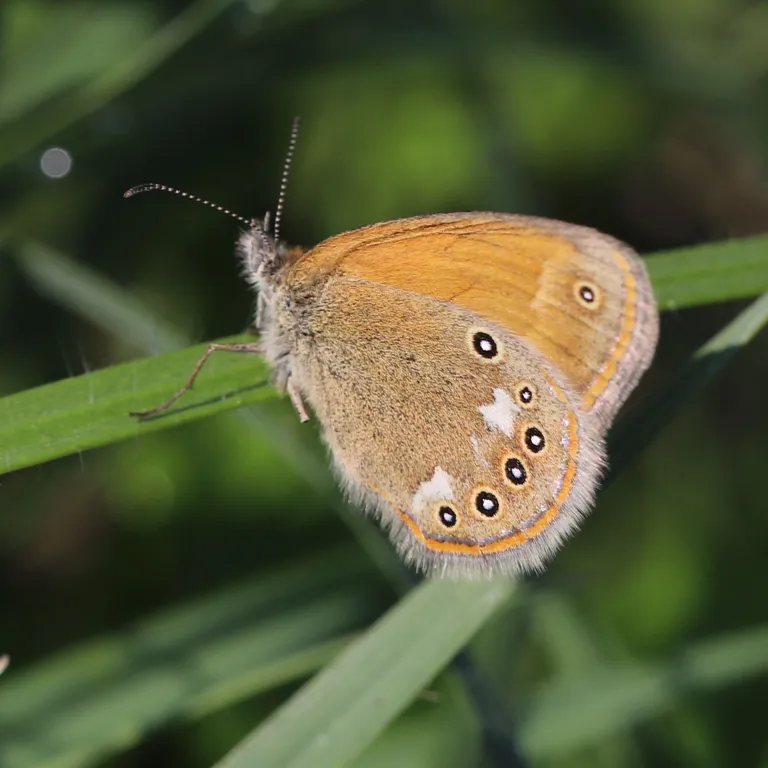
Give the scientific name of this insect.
Coenonympha glycerion (also Coenonympha iphis)
